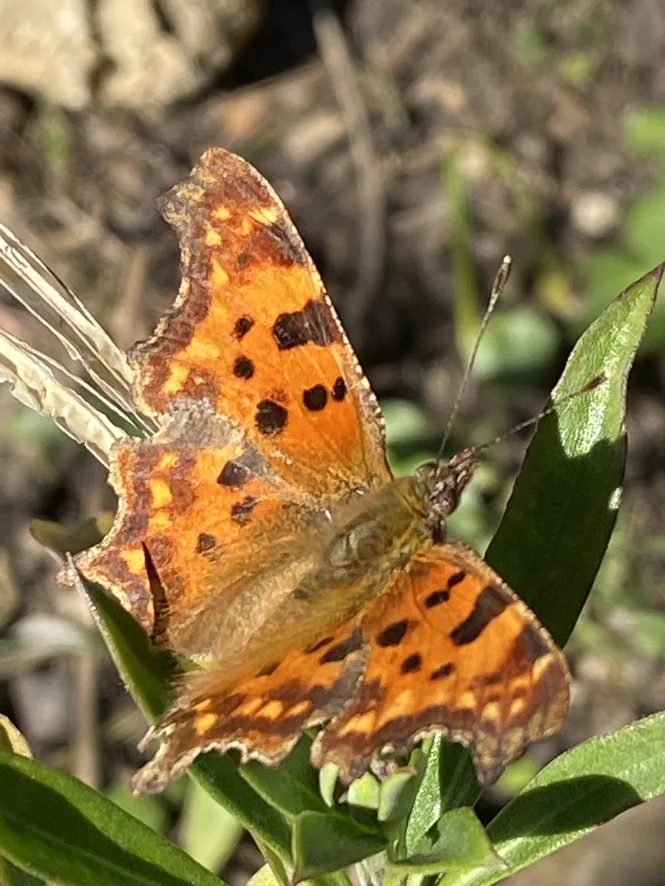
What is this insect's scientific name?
Polygonia c-album
